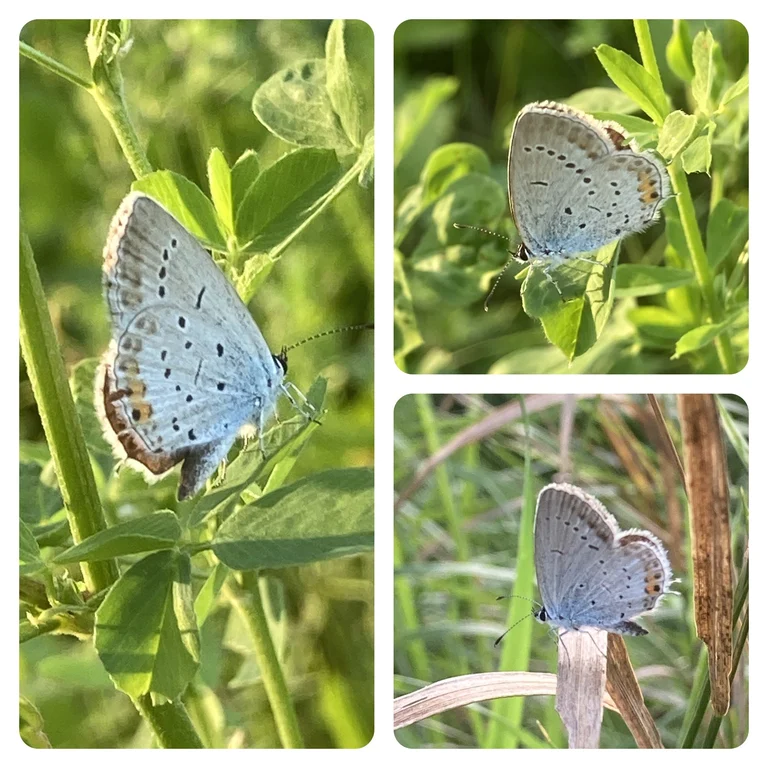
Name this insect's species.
Cupido argiades (also Elkalyce argiades)
